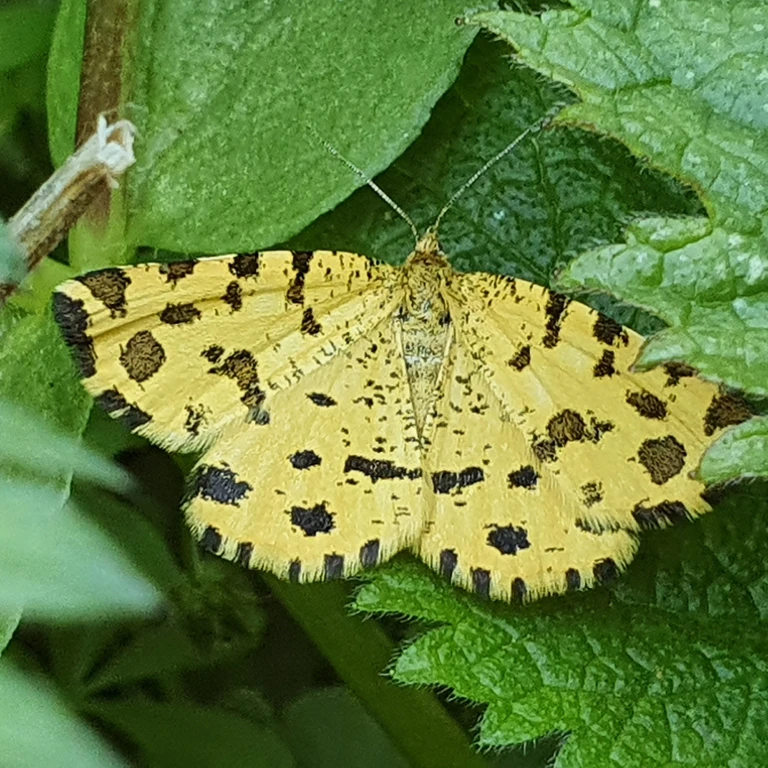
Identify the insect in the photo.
Pseudopanthera macularia
